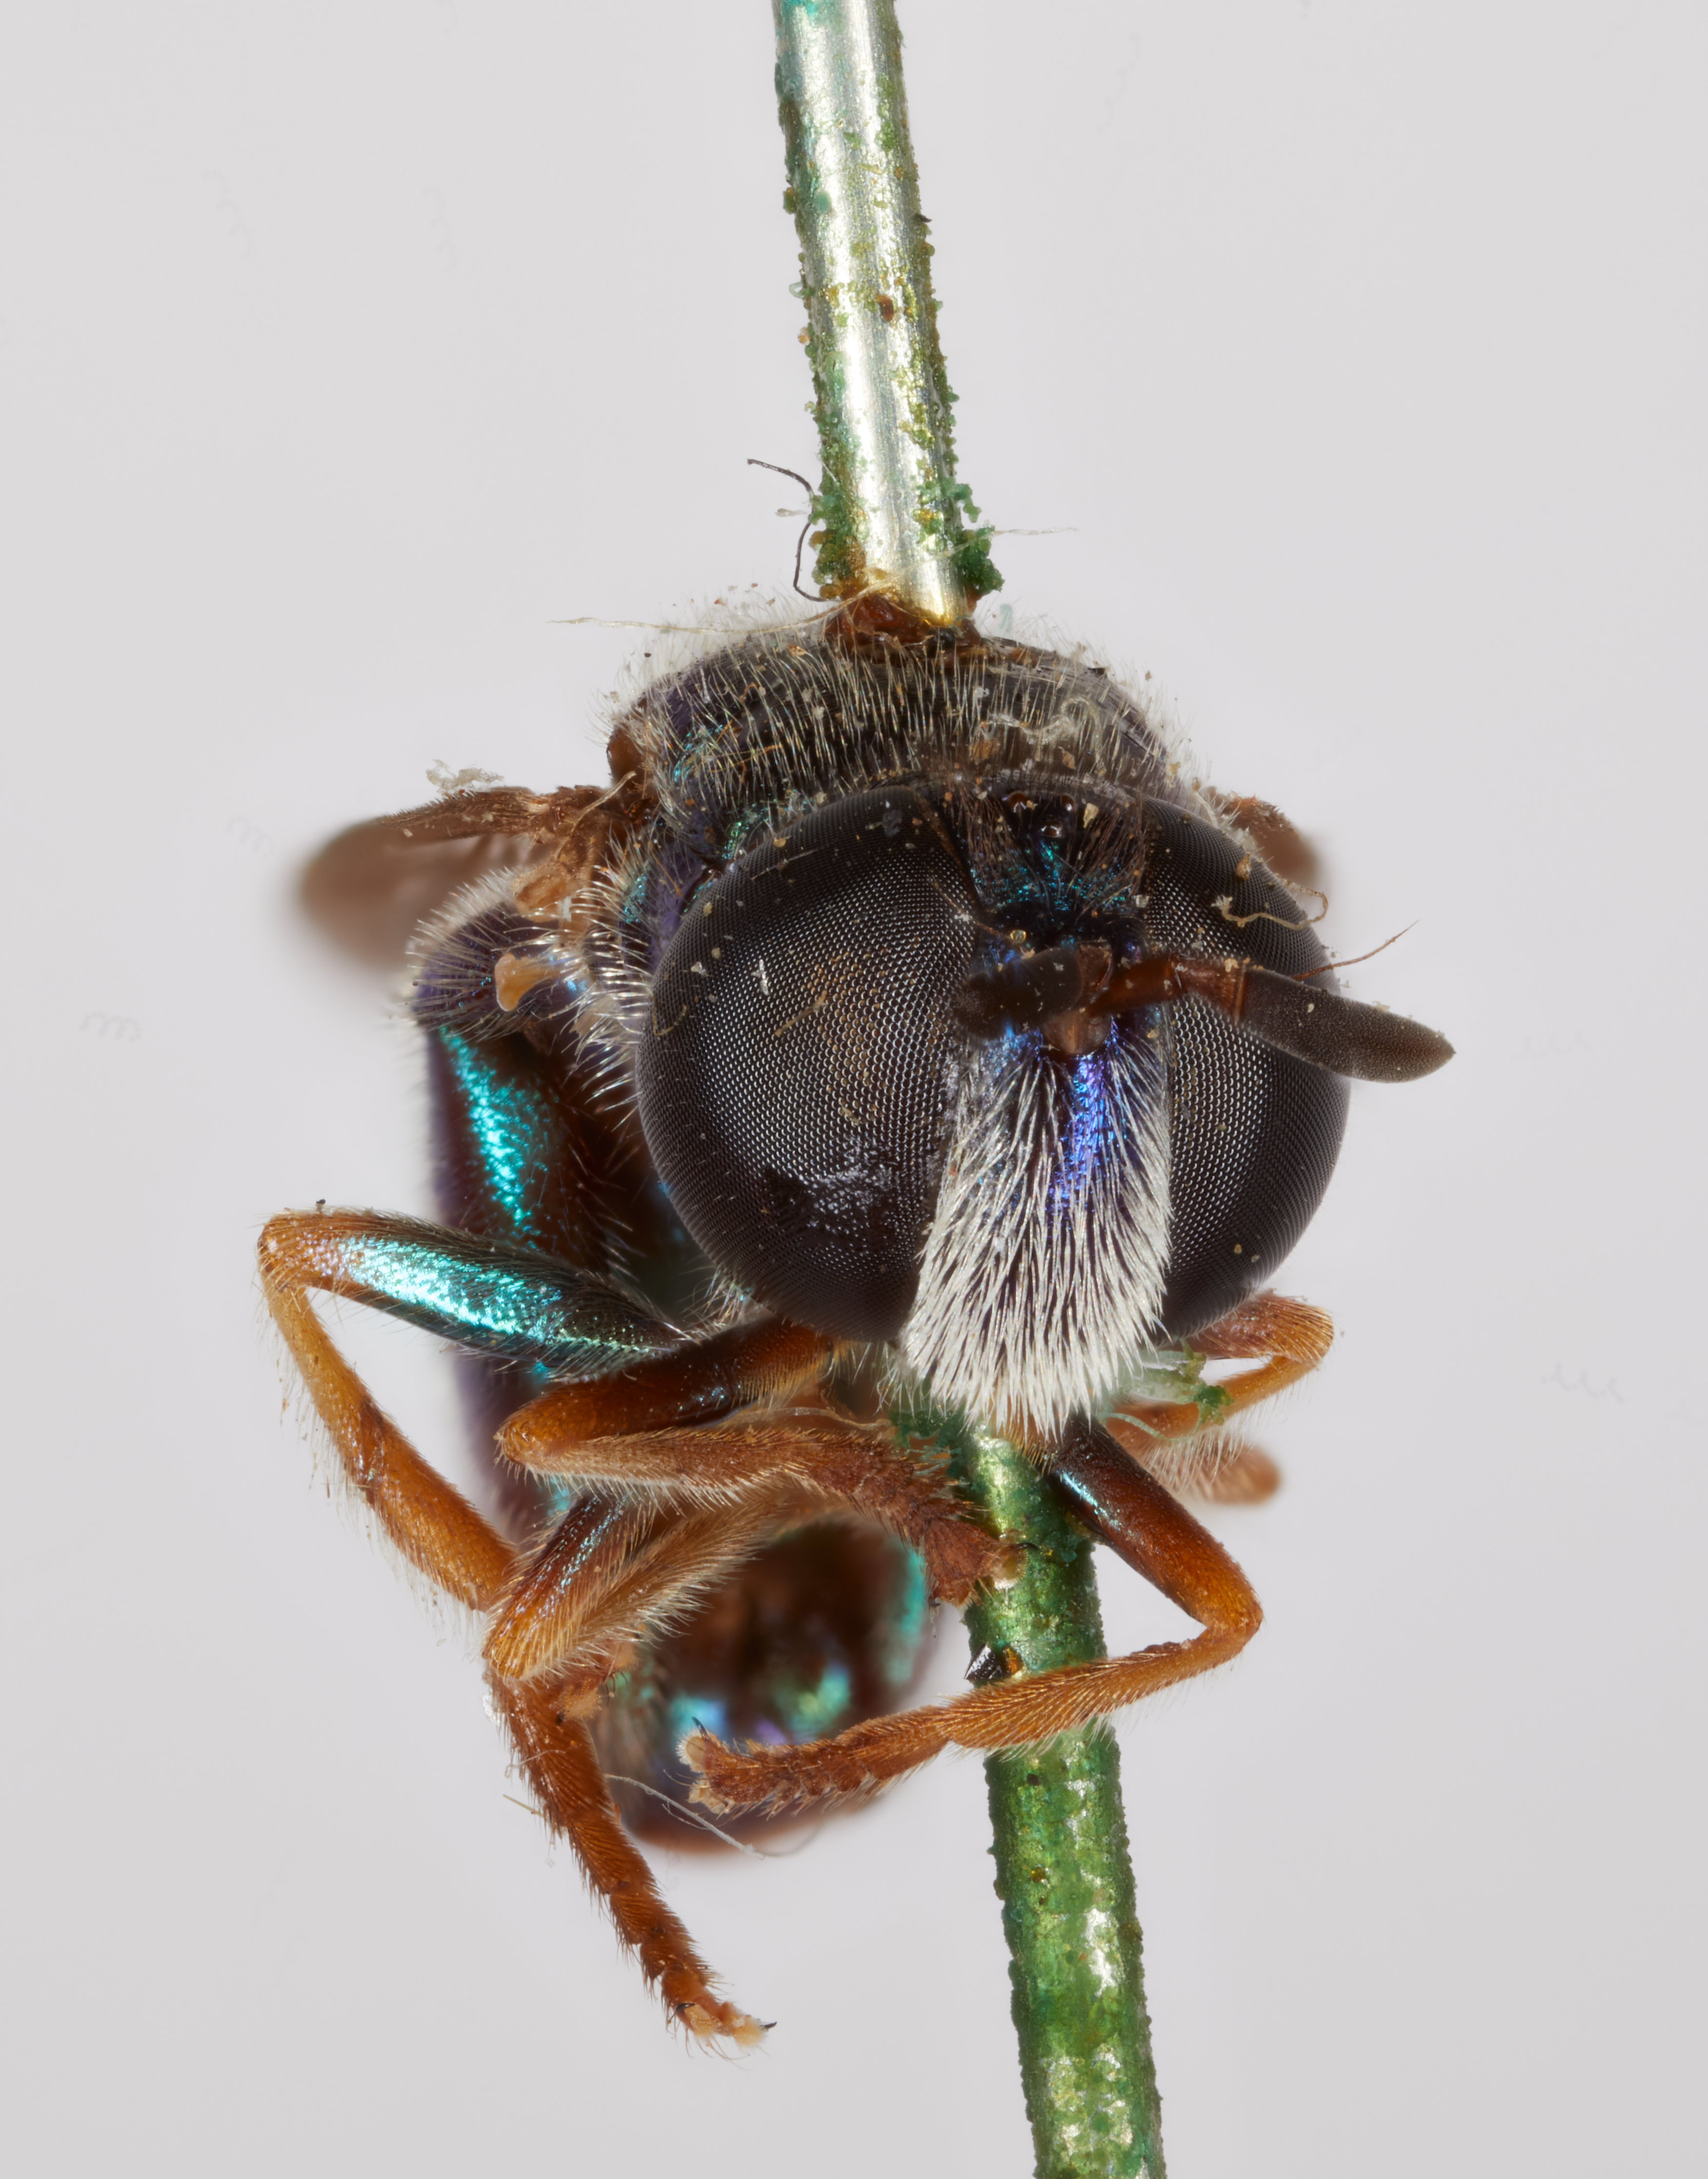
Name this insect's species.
Microdon scitulus
